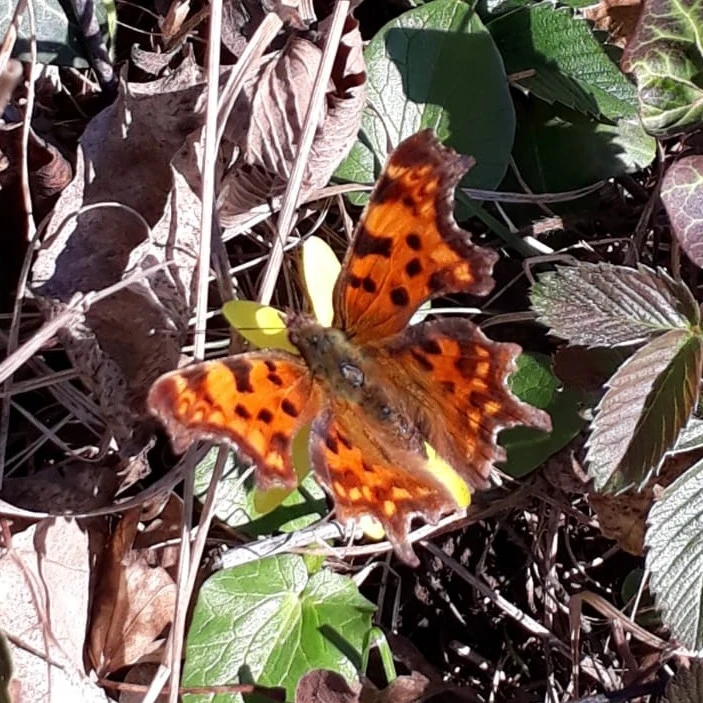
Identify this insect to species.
Polygonia c-album
